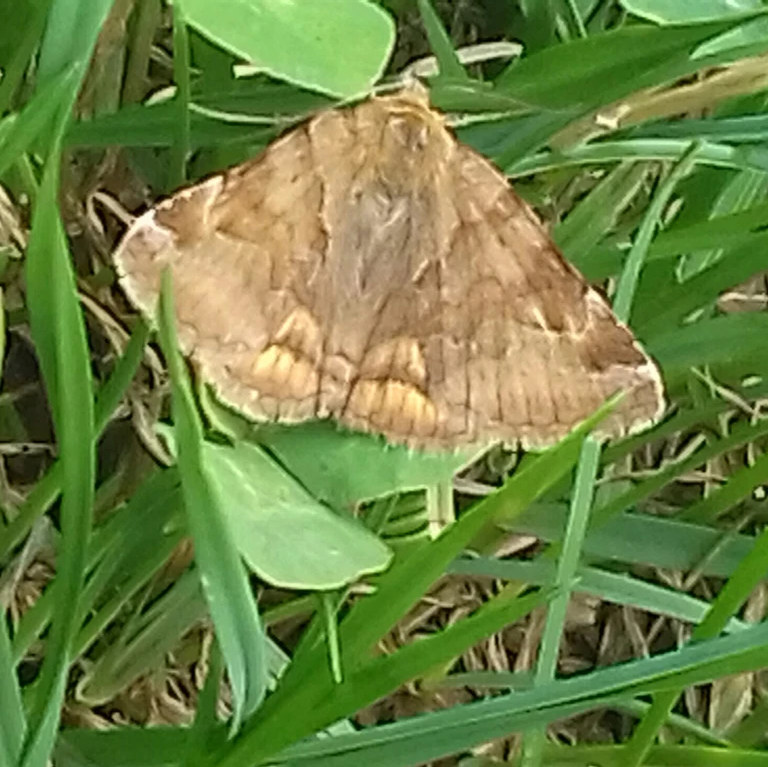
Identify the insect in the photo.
Euclidia glyphica
